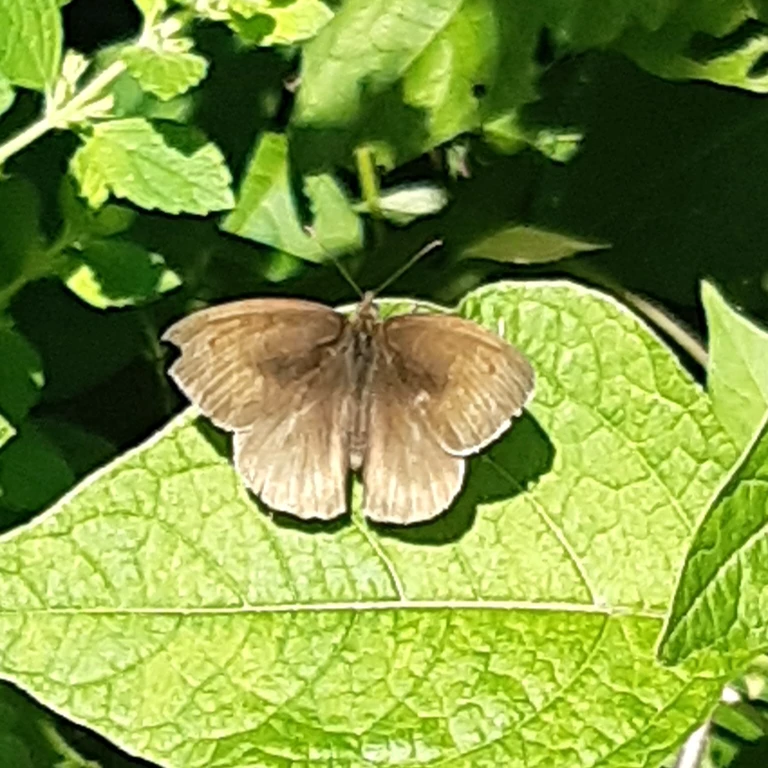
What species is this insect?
Maniola jurtina
